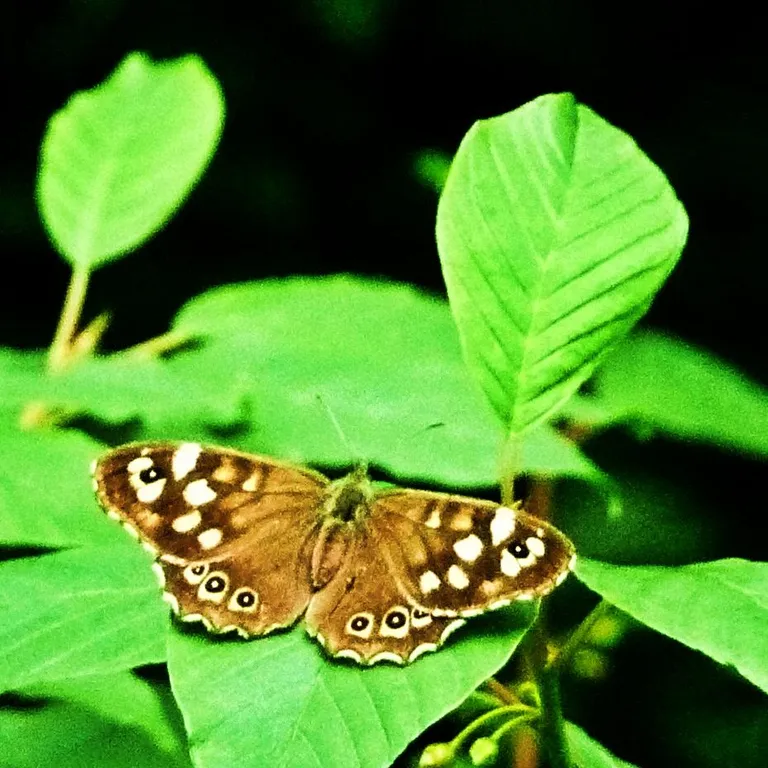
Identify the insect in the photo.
Pararge aegeria
